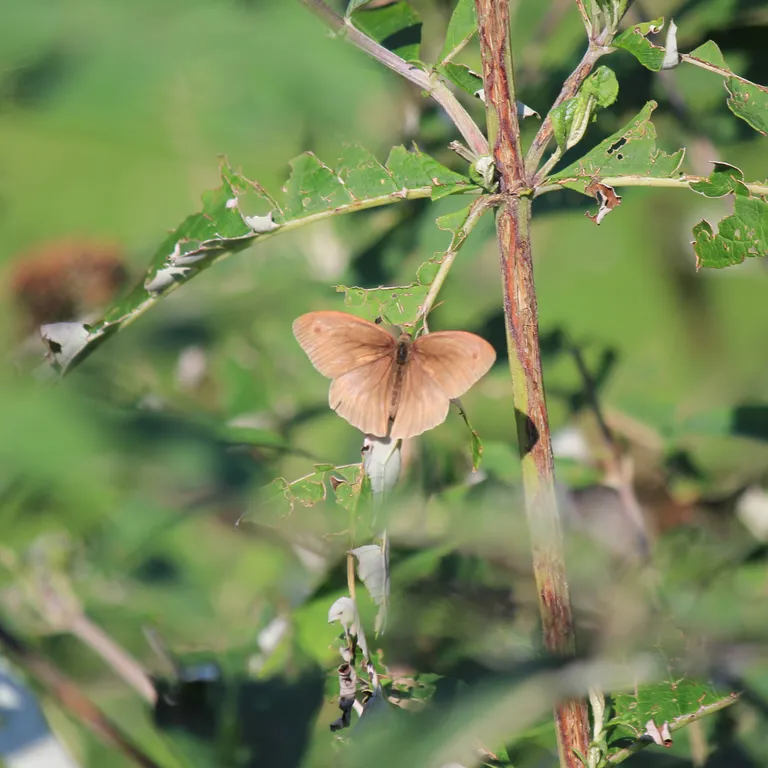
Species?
Maniola jurtina
